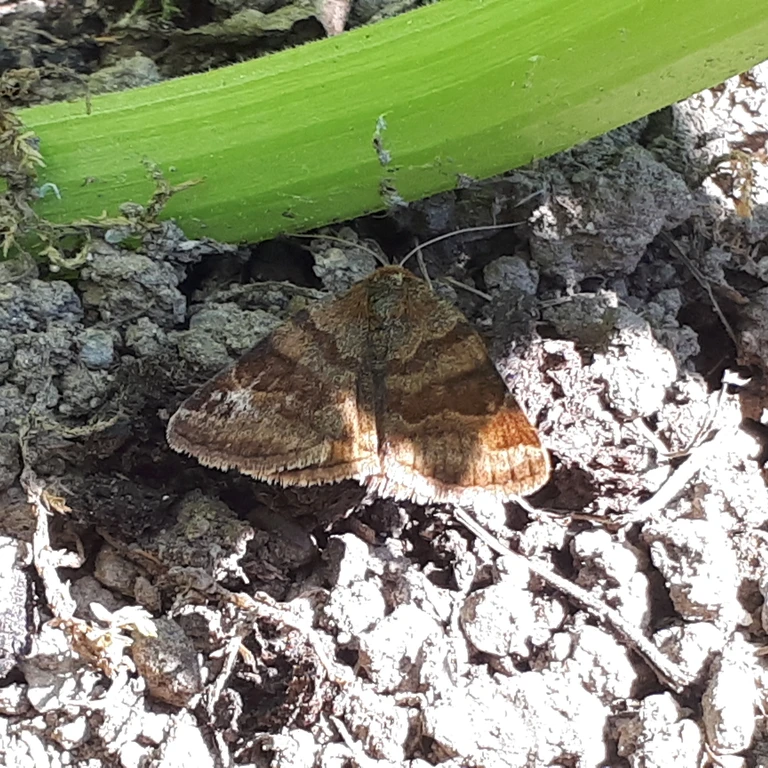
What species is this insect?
Euclidia glyphica
